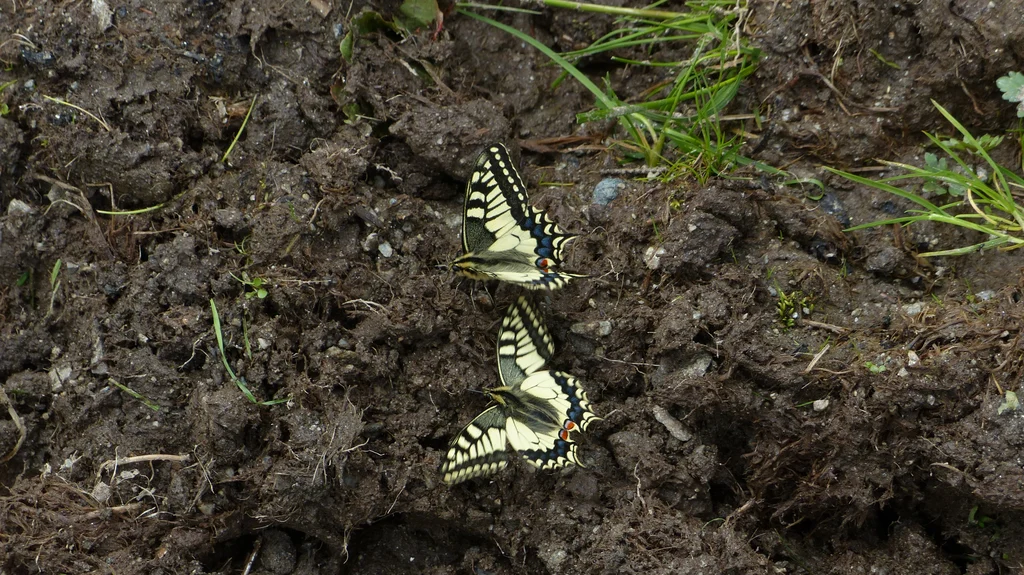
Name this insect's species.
Papilio machaon
